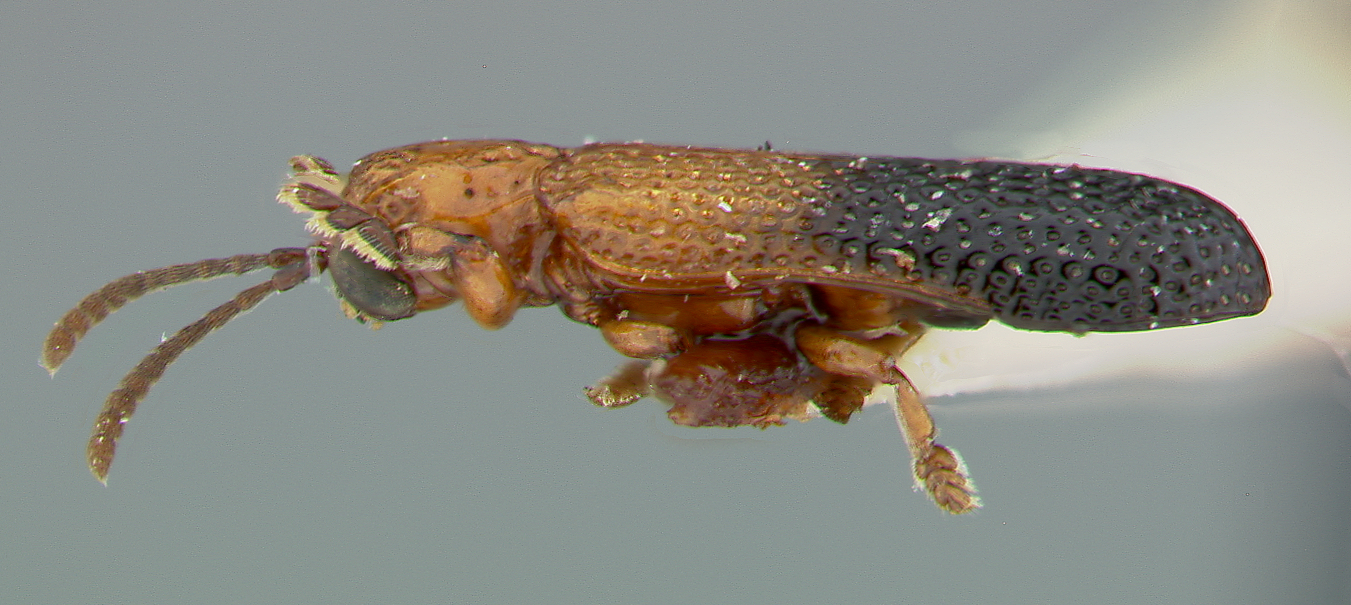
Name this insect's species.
Javeta nuda
